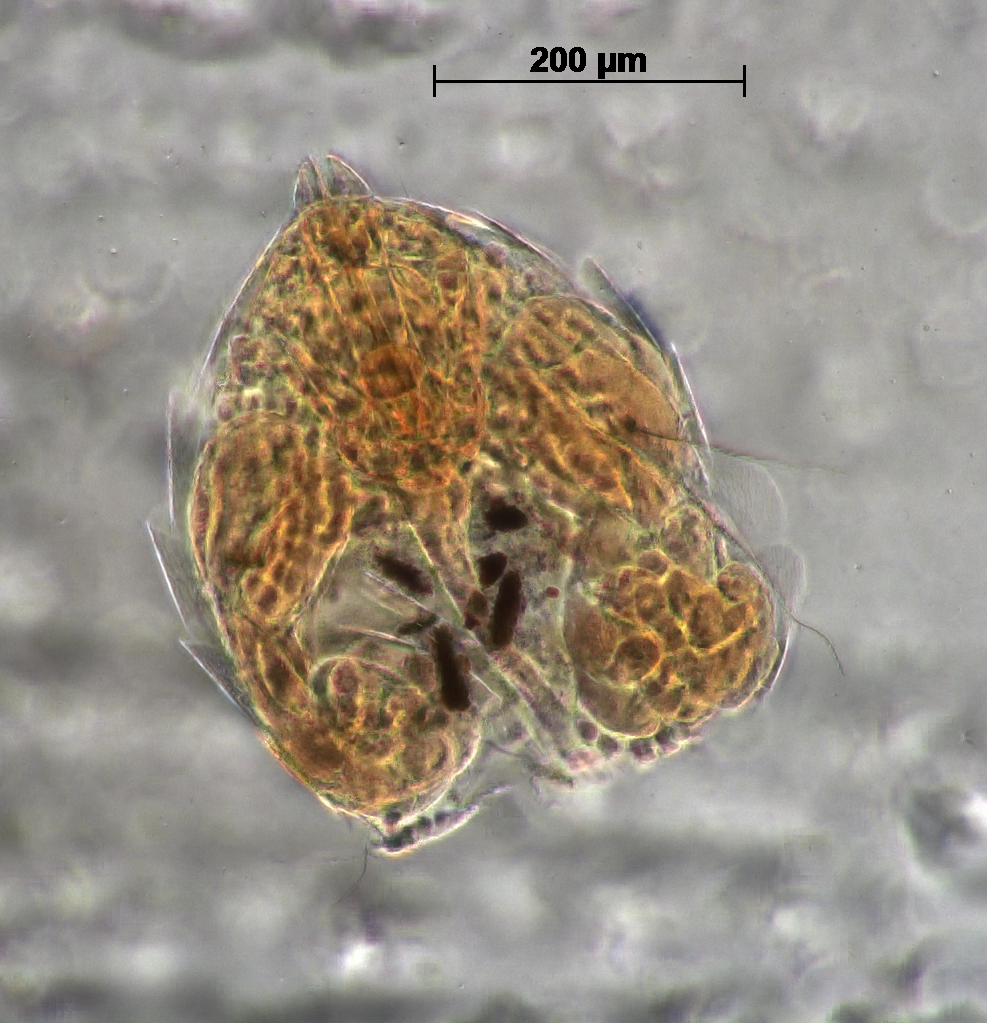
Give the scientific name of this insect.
Aphycus malabarensis
